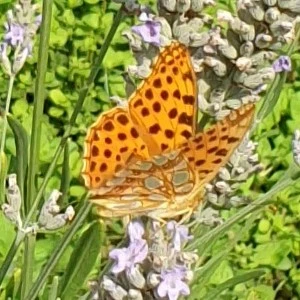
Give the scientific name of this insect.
Issoria lathonia
